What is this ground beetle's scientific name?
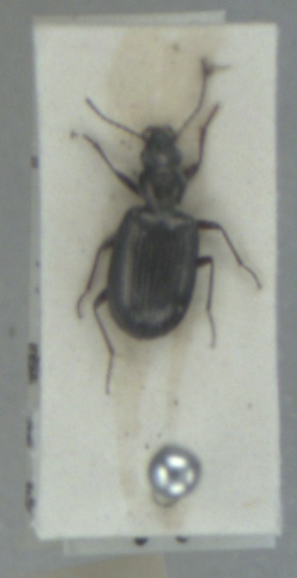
Bembidion punctulatum
